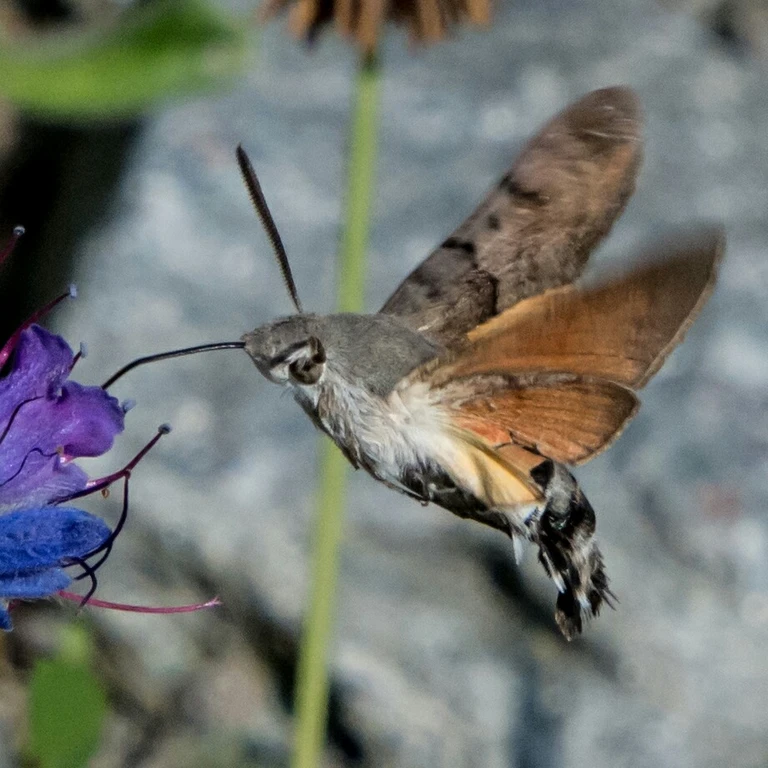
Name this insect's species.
Macroglossum stellatarum
